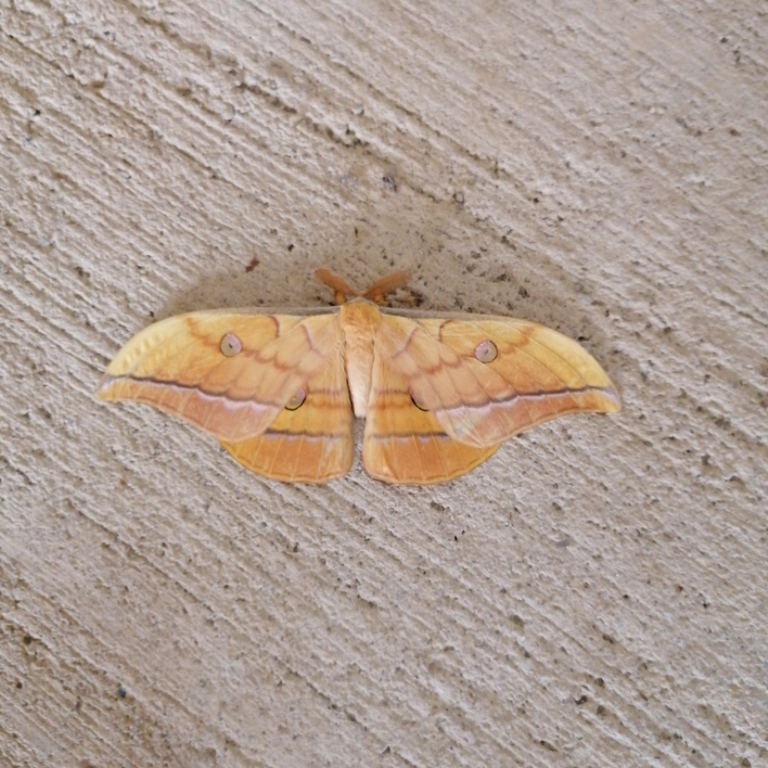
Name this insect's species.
Antheraea yamamai
